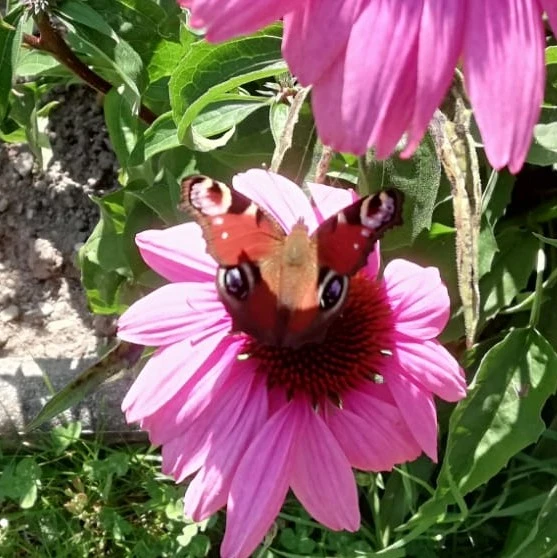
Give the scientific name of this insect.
Aglais io
